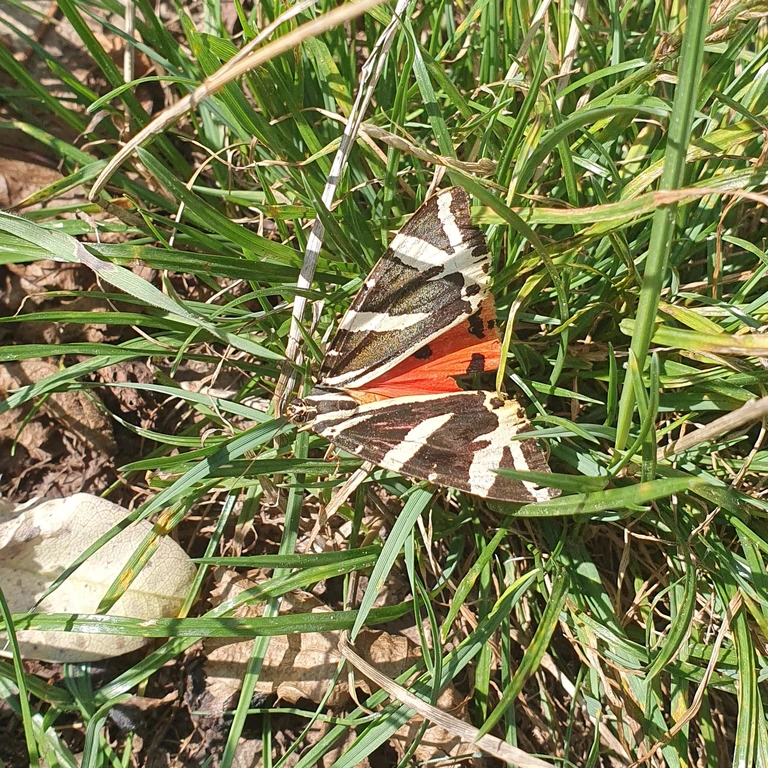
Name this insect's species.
Euplagia quadripunctaria
